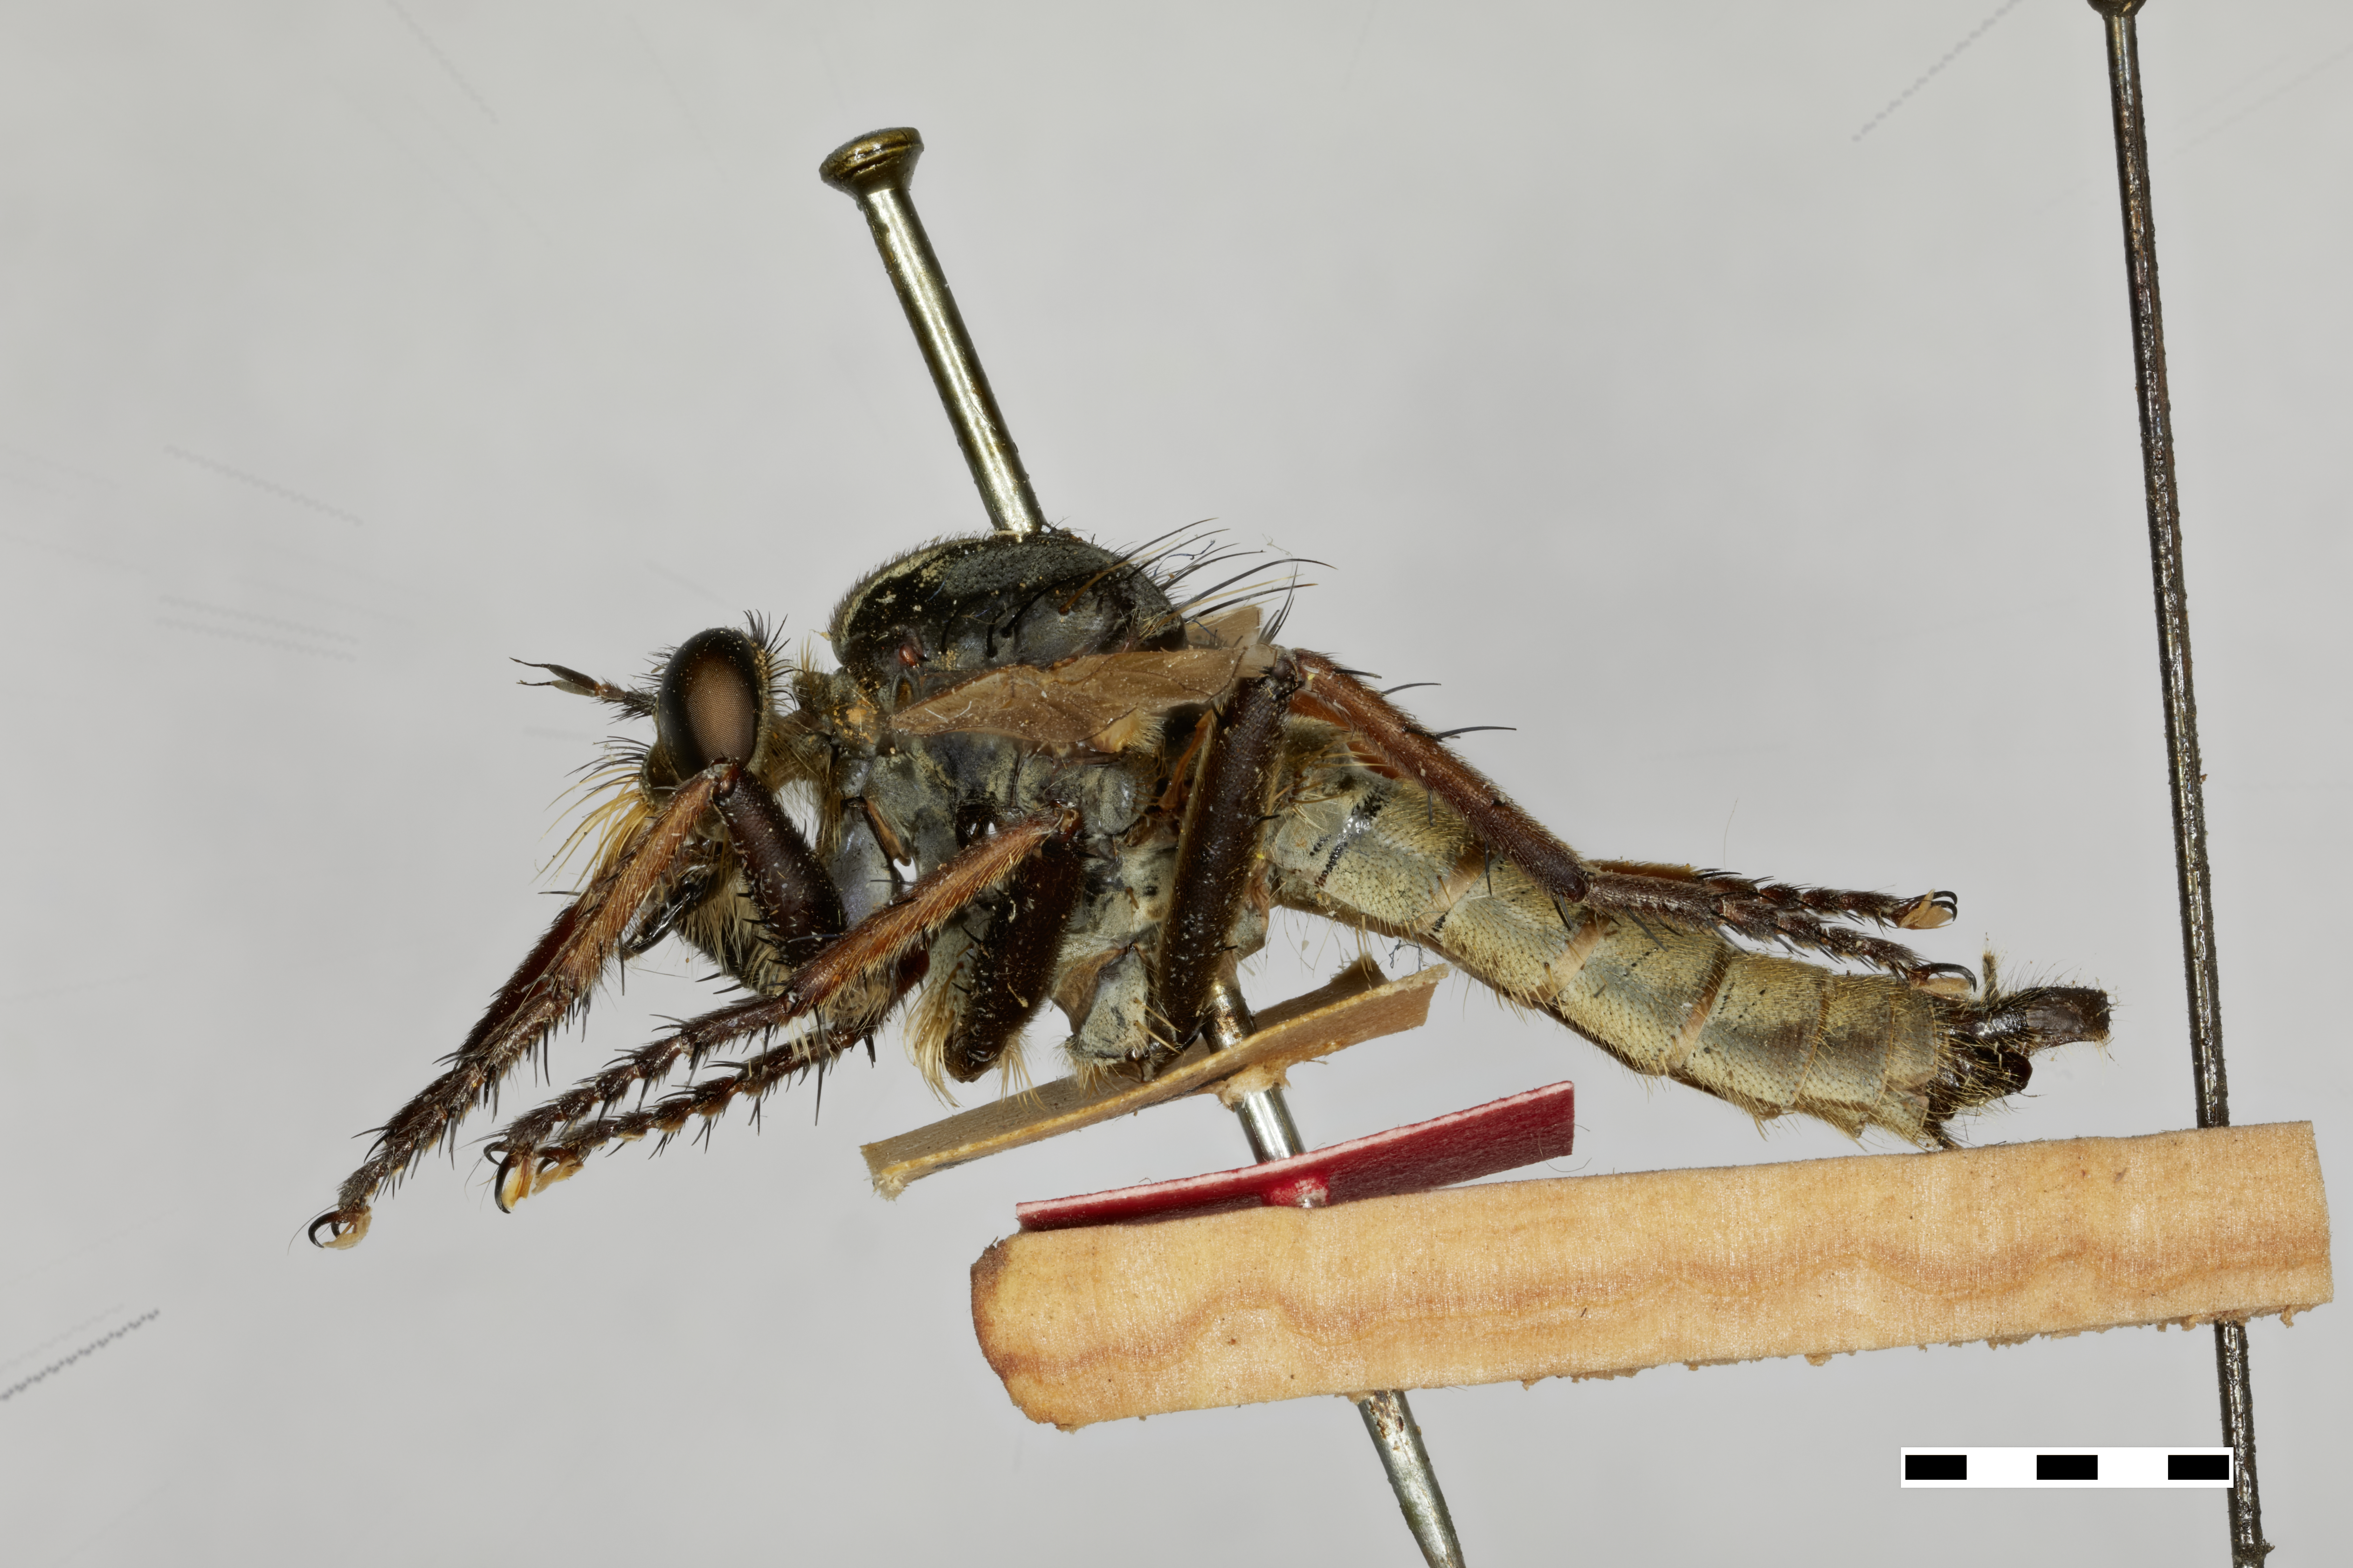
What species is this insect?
Asilus brevistylus
